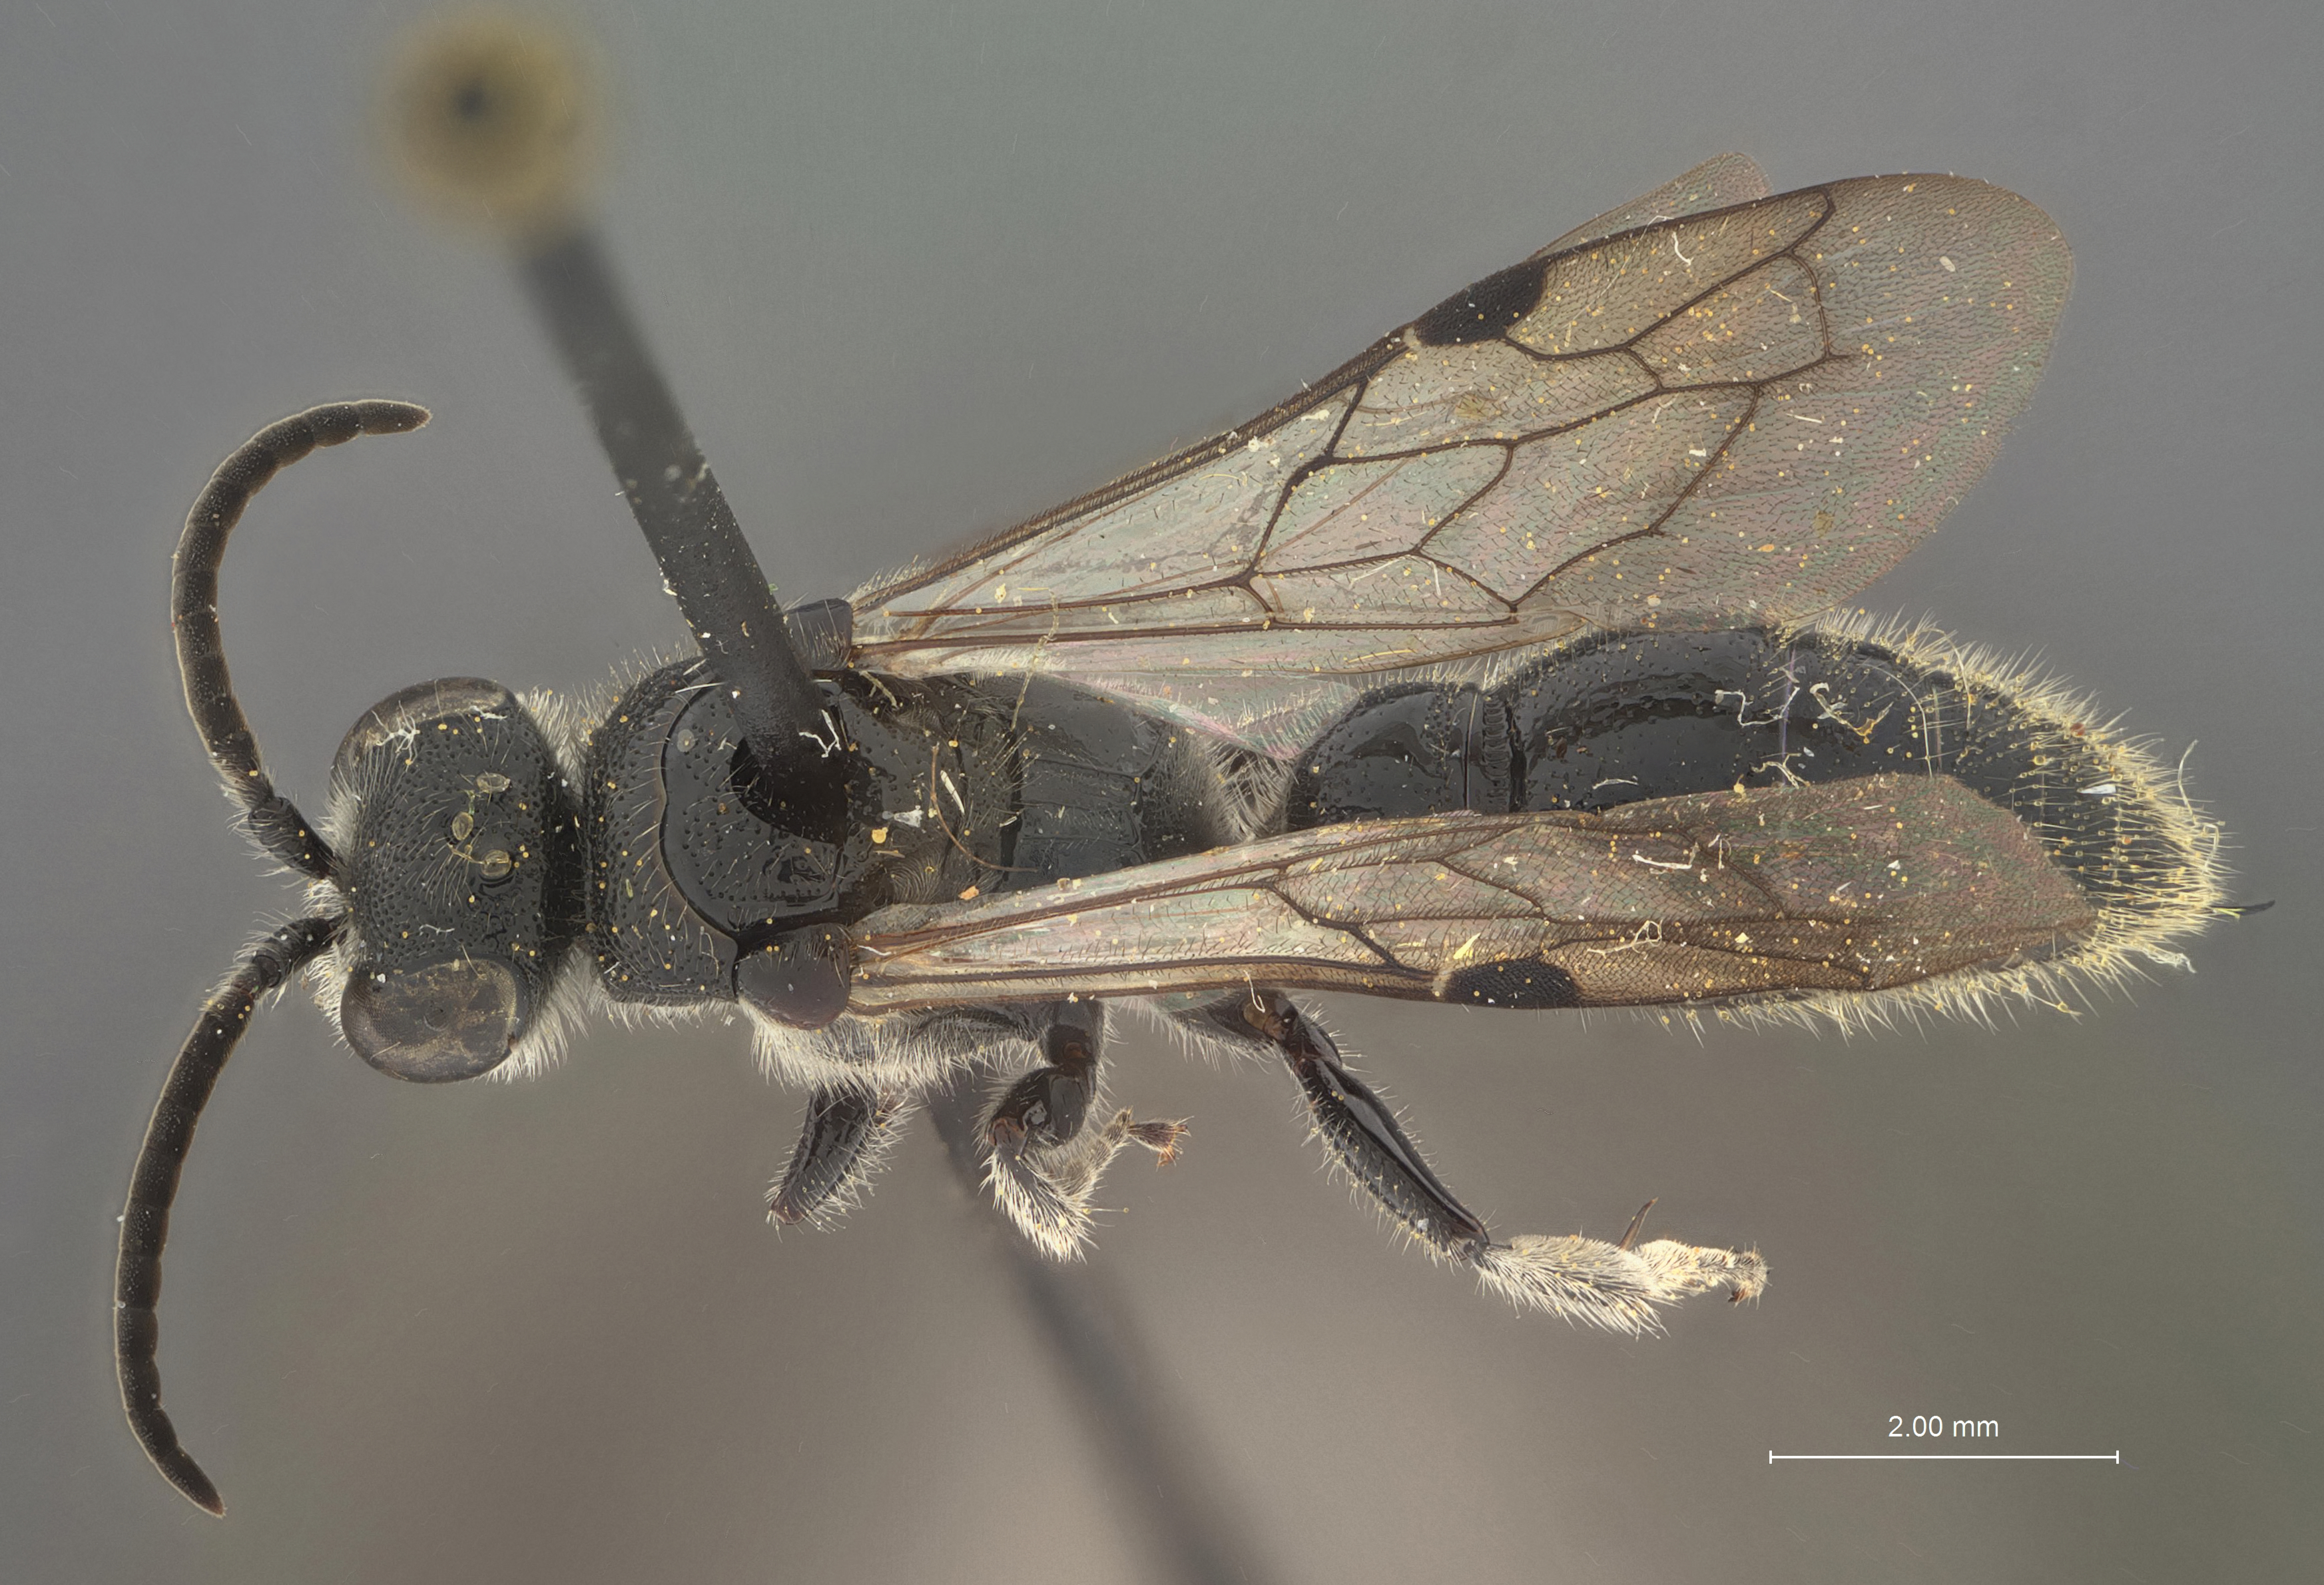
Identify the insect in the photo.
Tiphia moreliae
